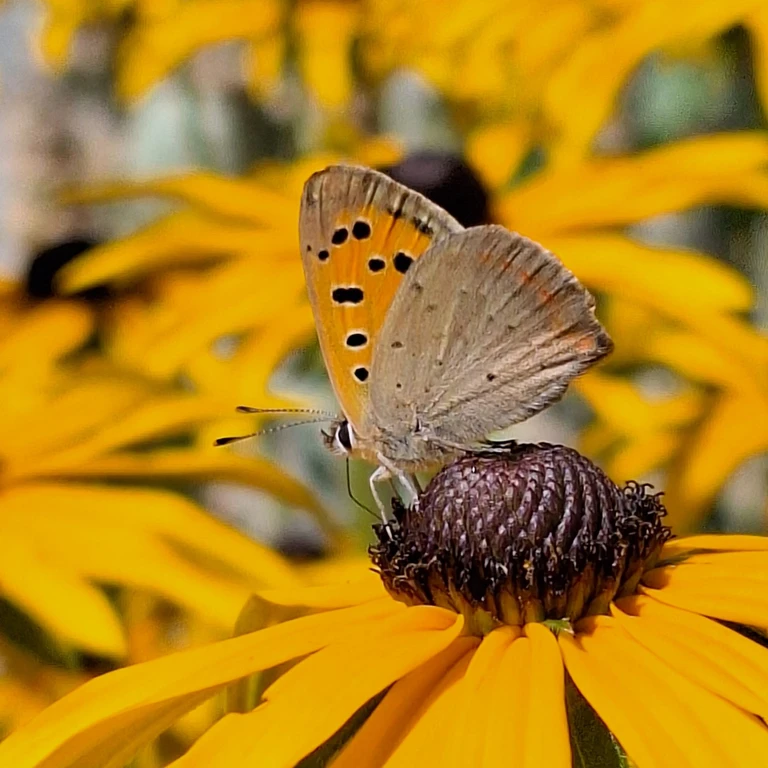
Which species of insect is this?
Lycaena phlaeas
